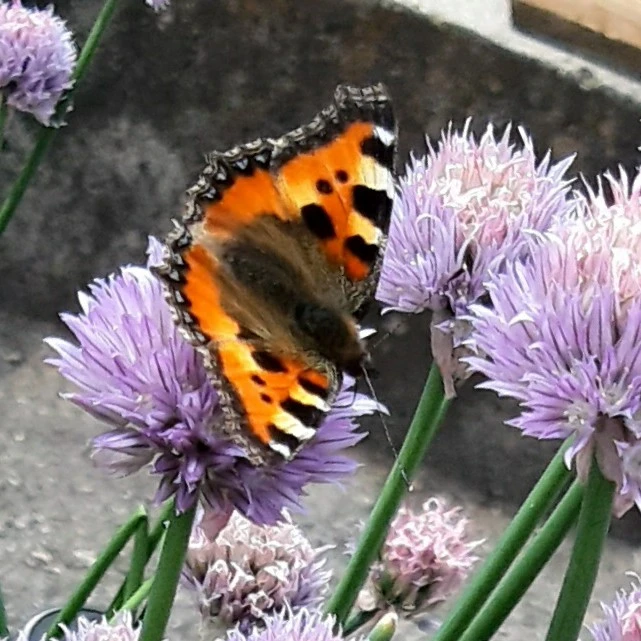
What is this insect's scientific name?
Aglais urticae
